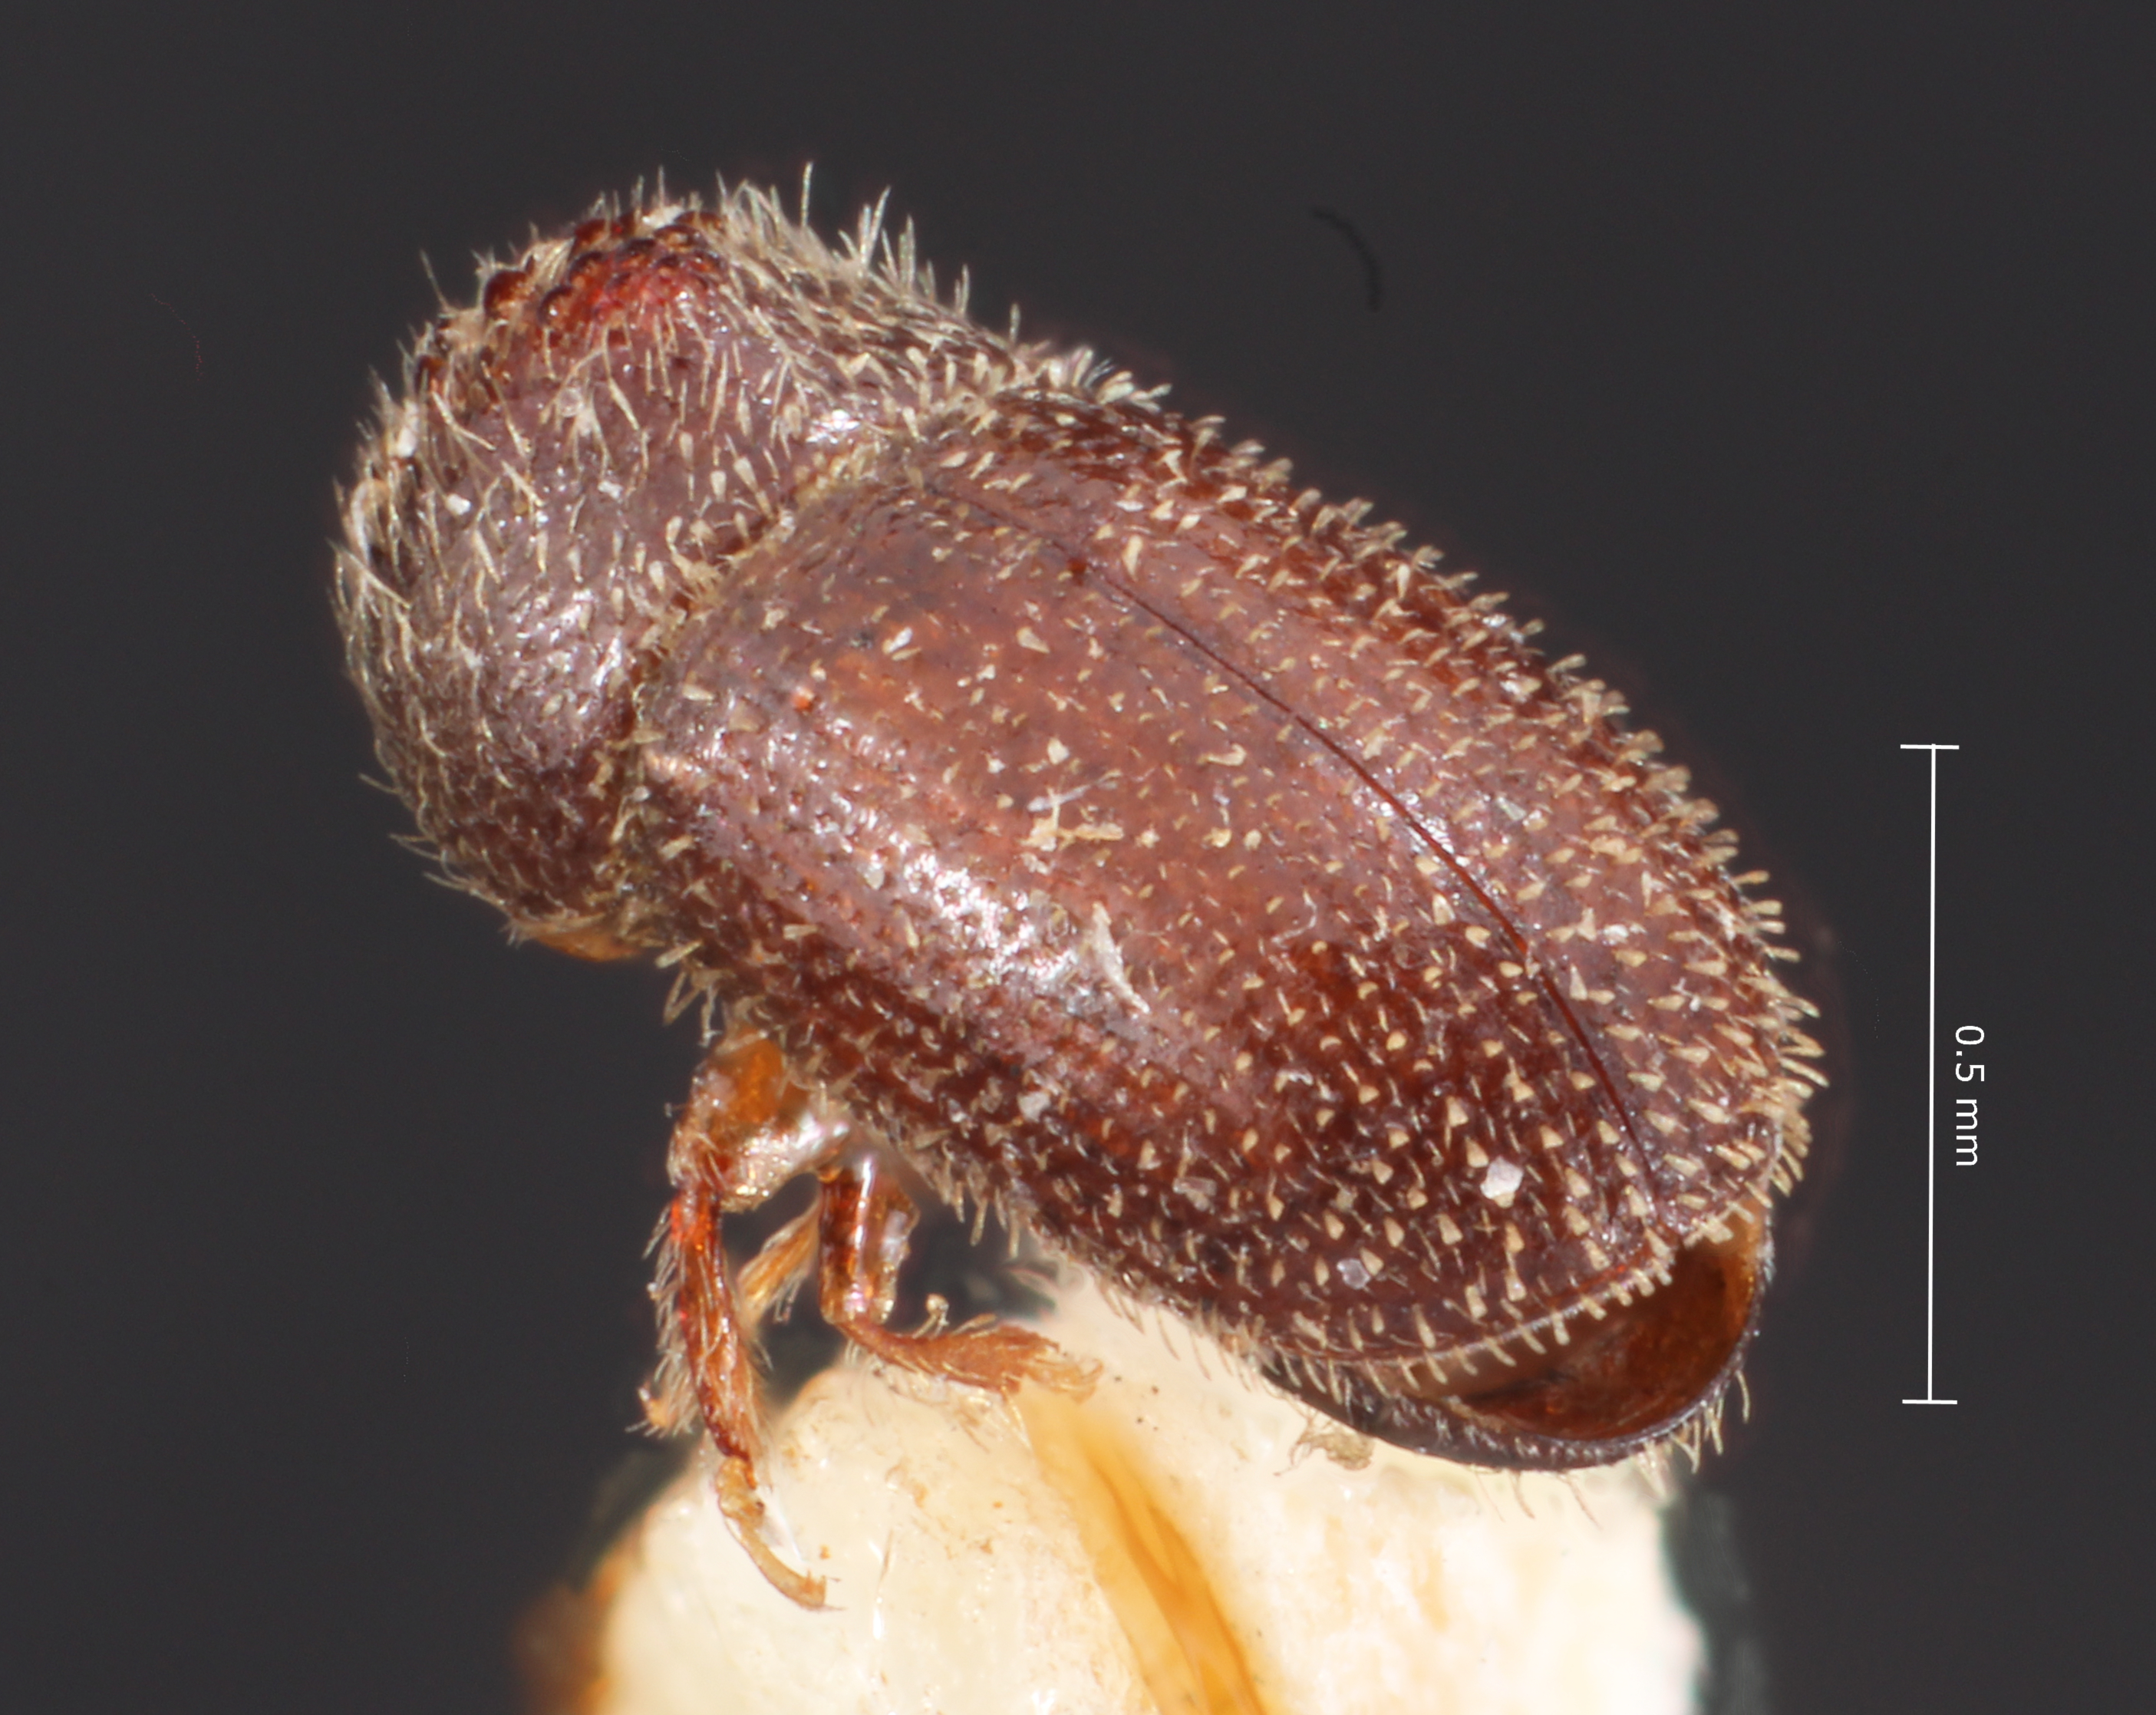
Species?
Stephanoderes africanus
